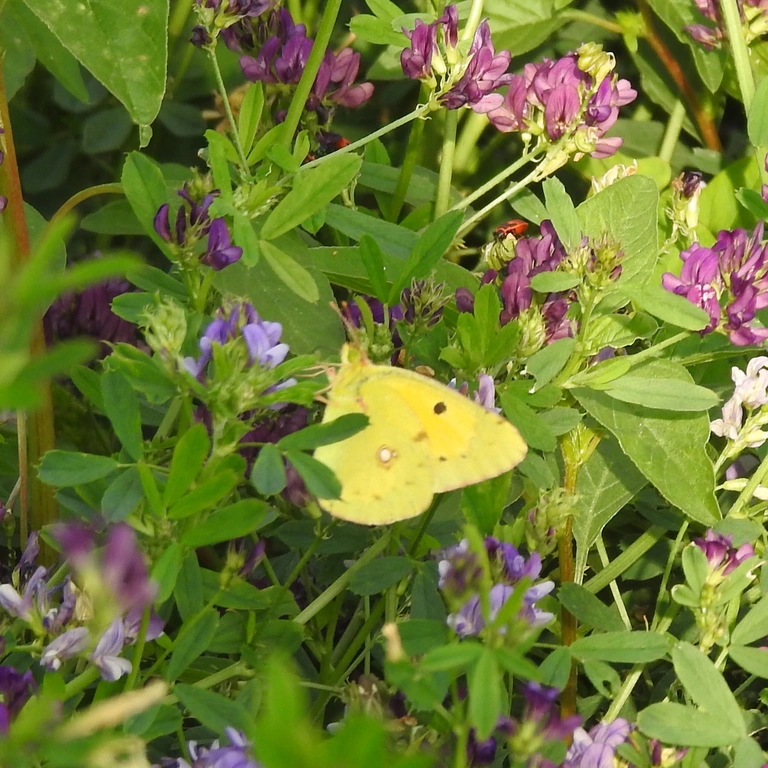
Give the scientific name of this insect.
Colias croceus
